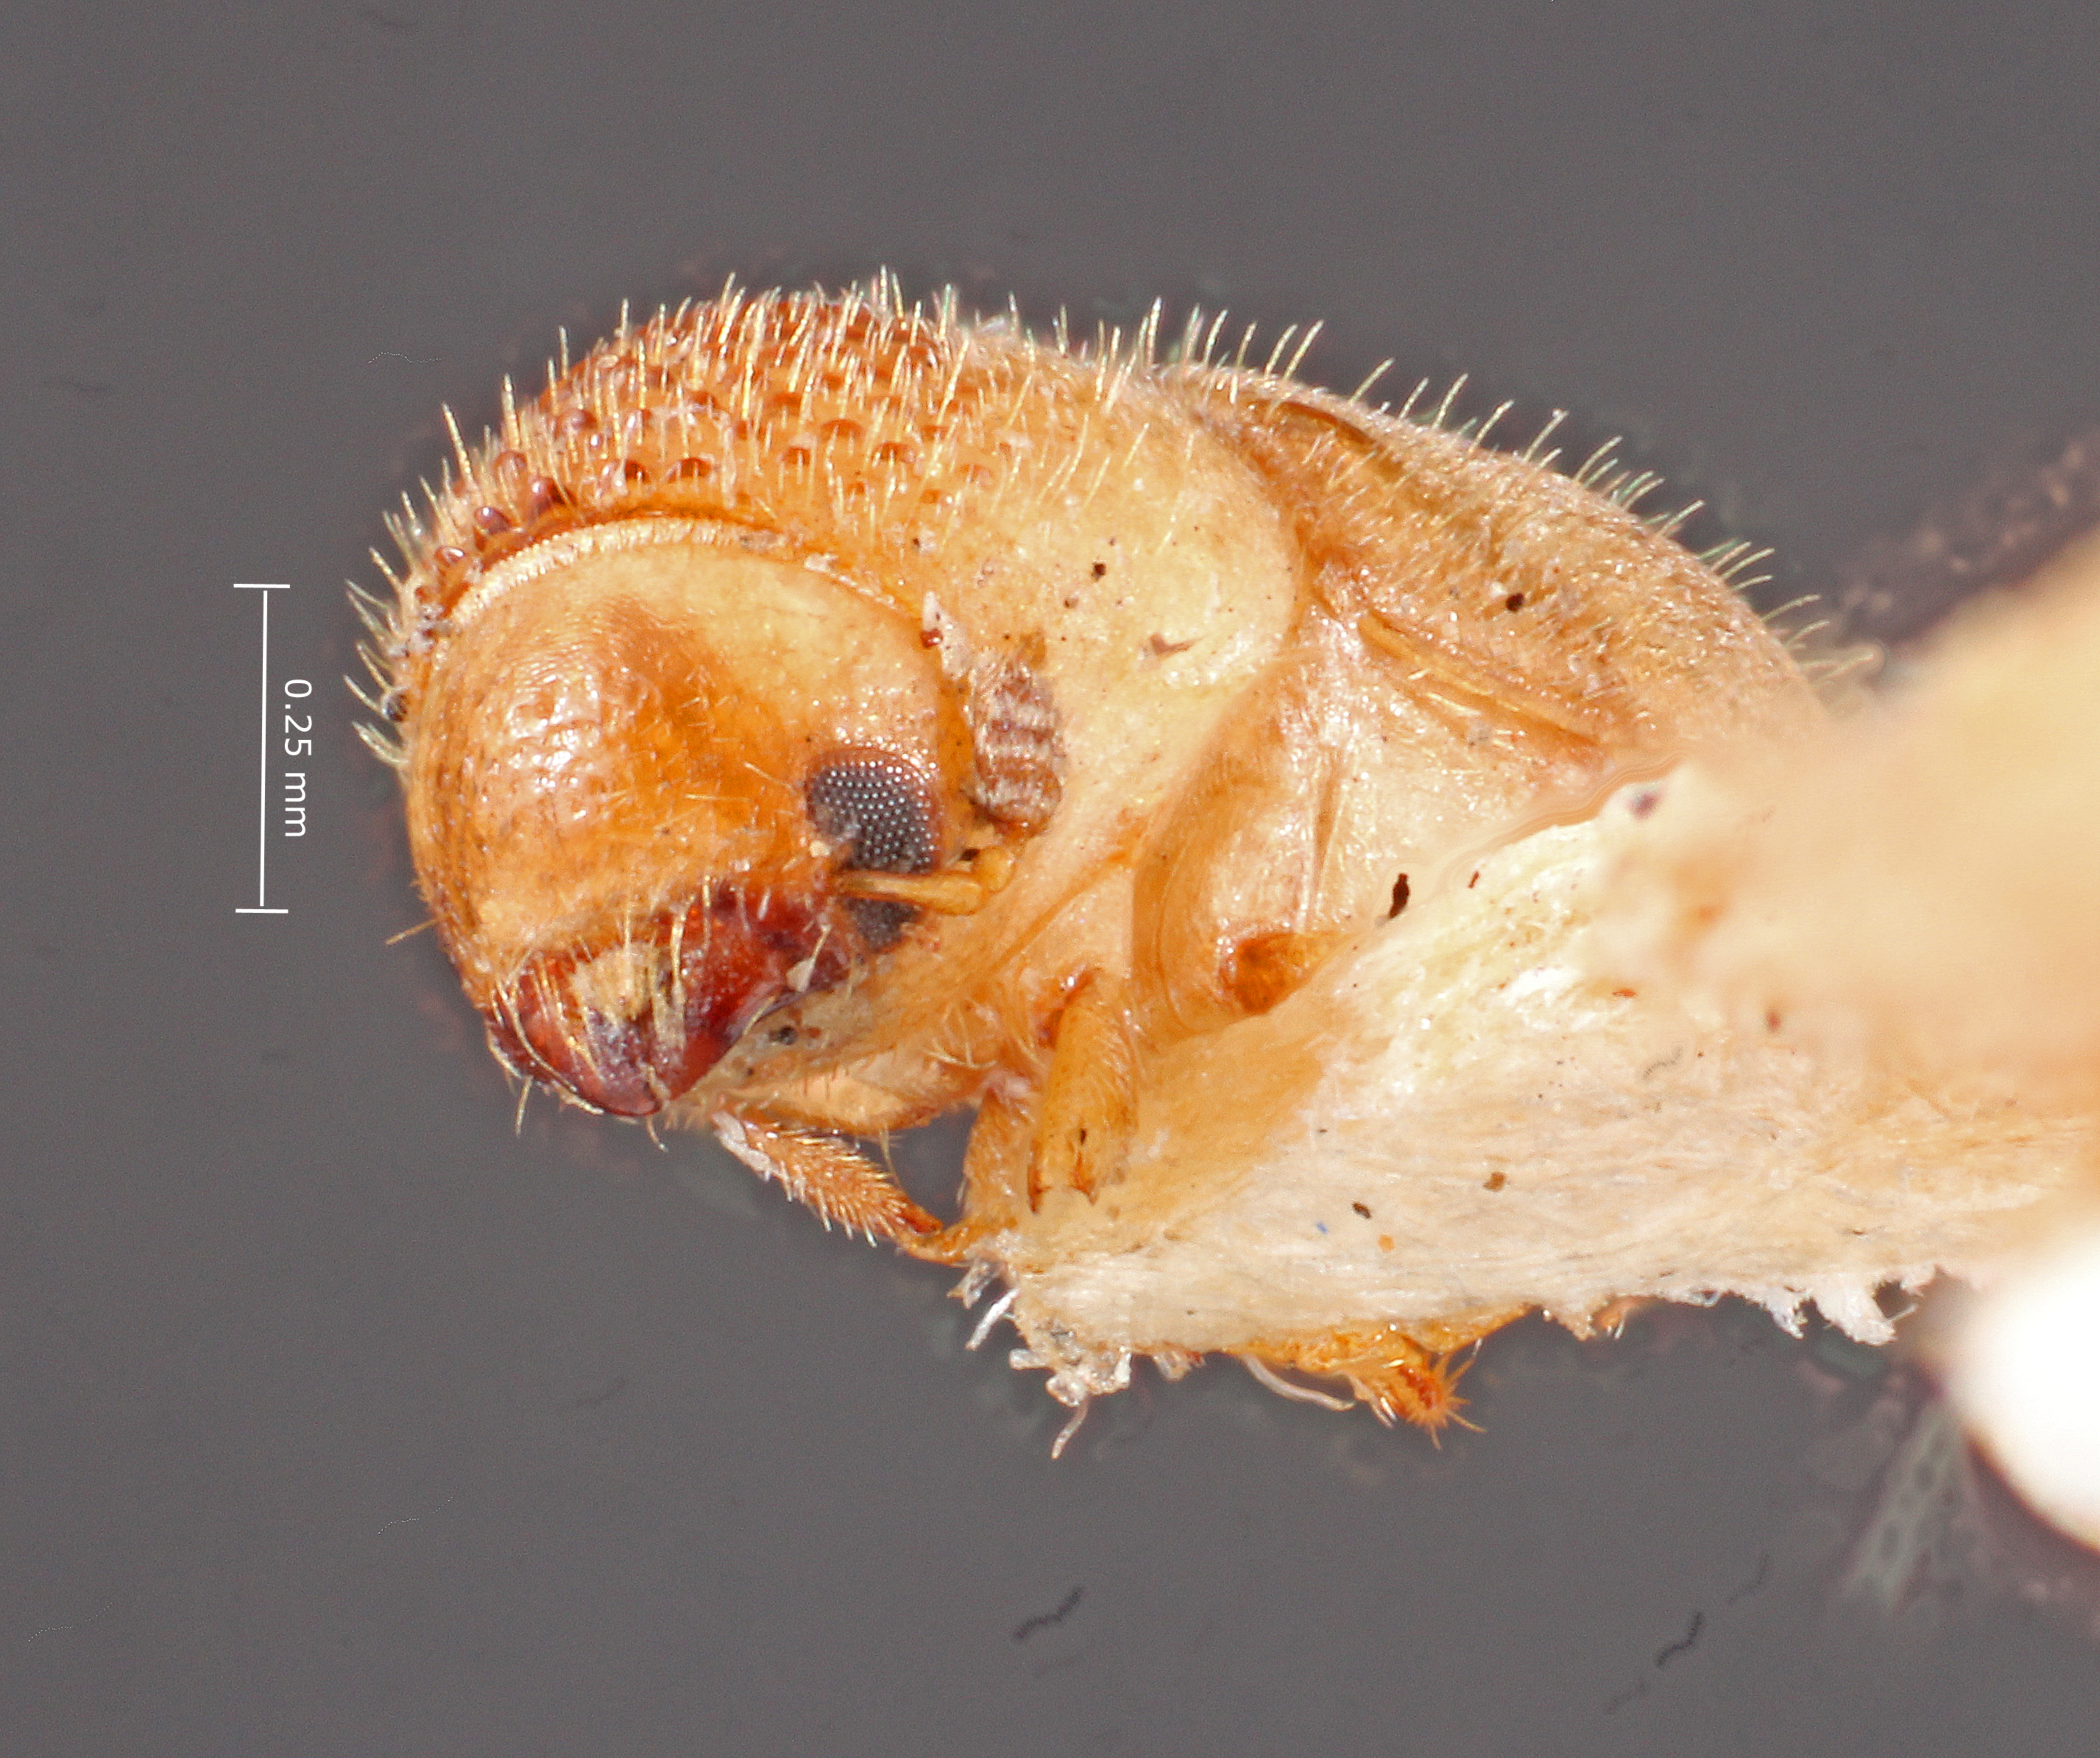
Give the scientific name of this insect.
Hypocryphalus rotundus
